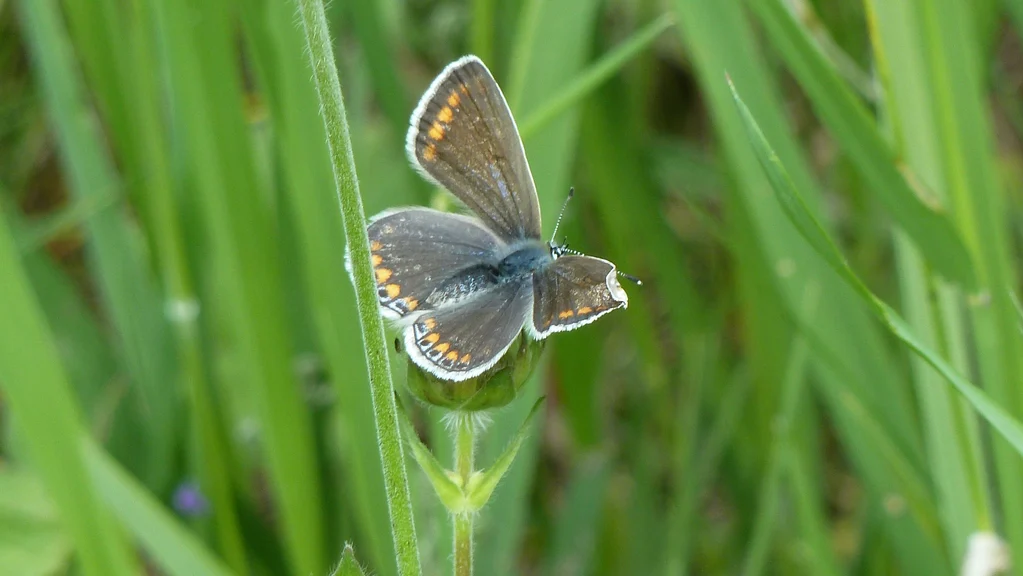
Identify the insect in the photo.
Polyommatus icarus
